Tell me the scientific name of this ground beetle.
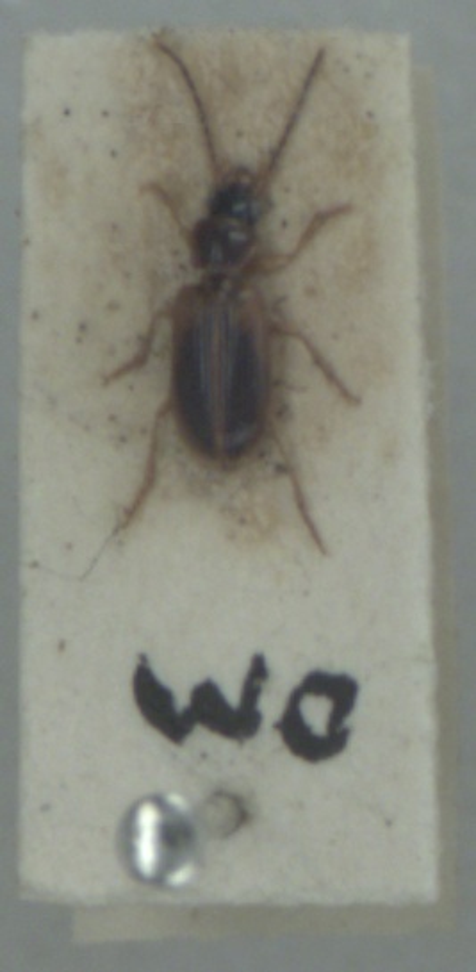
Anthracus consputus
